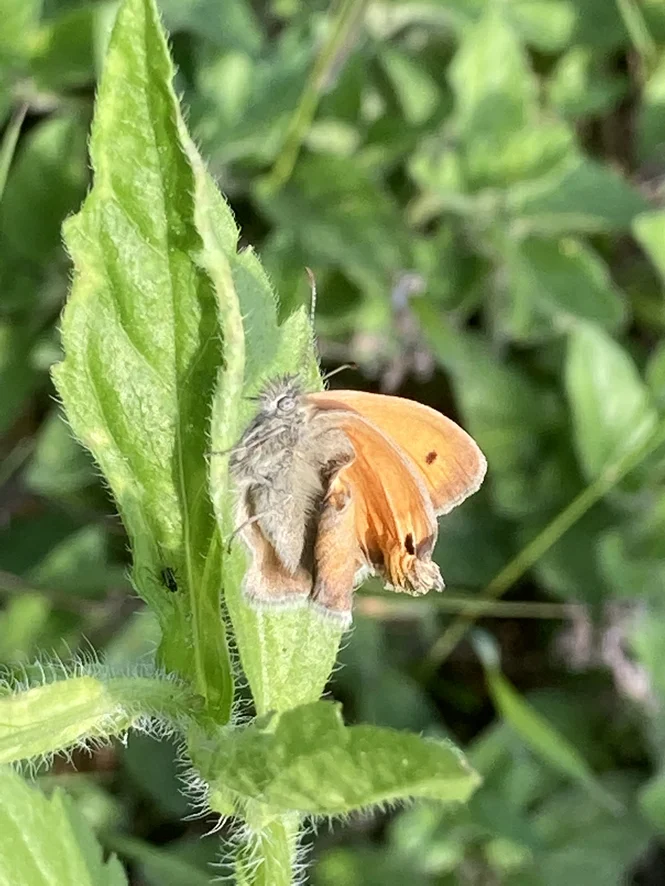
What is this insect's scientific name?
Coenonympha pamphilus
